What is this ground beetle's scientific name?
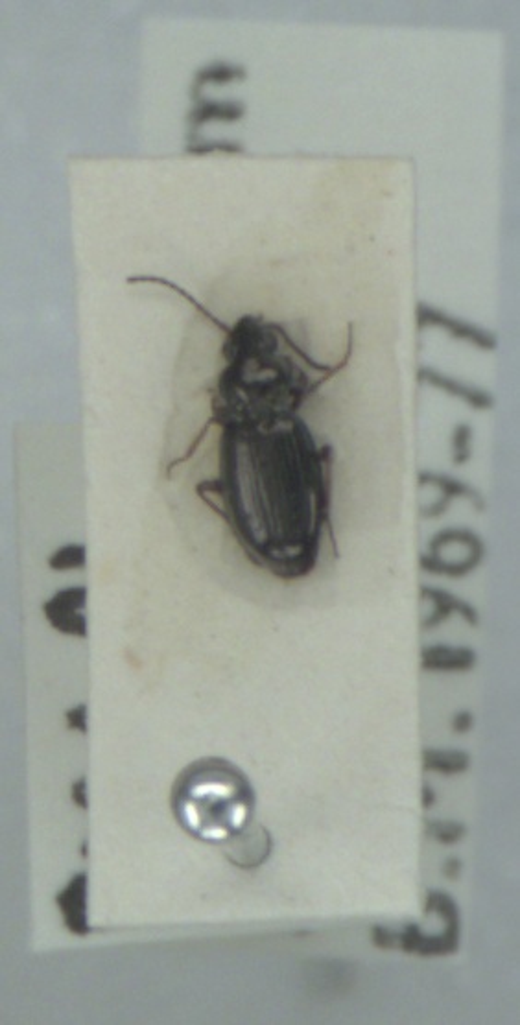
Bembidion lampros
